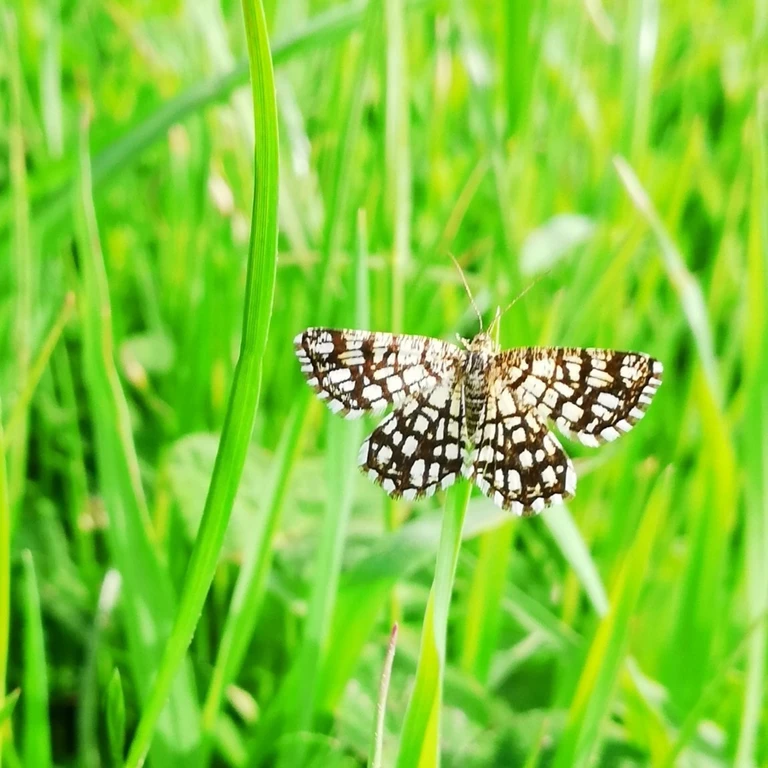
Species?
Chiasmia clathrata
